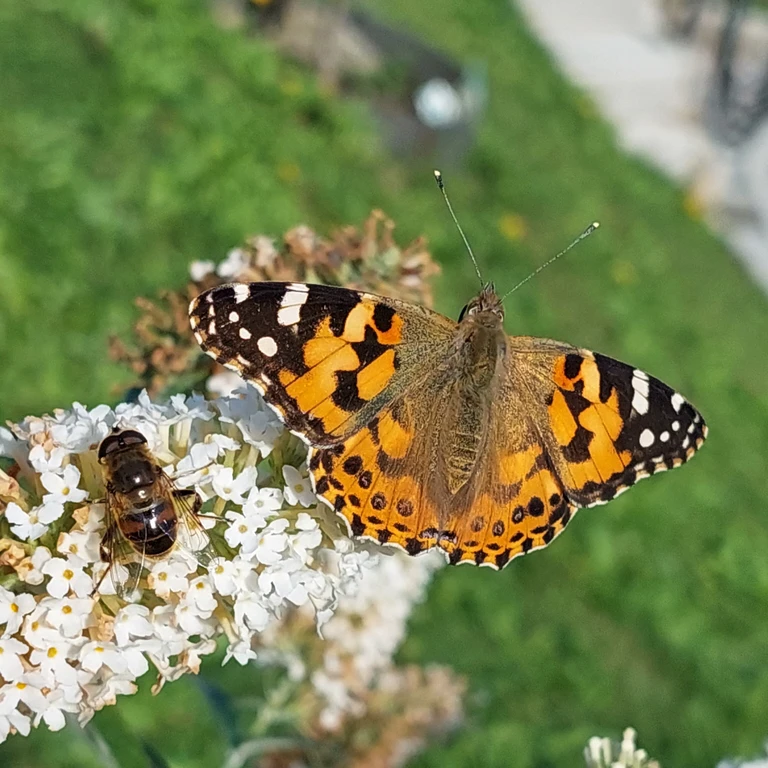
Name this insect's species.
Vanessa cardui
